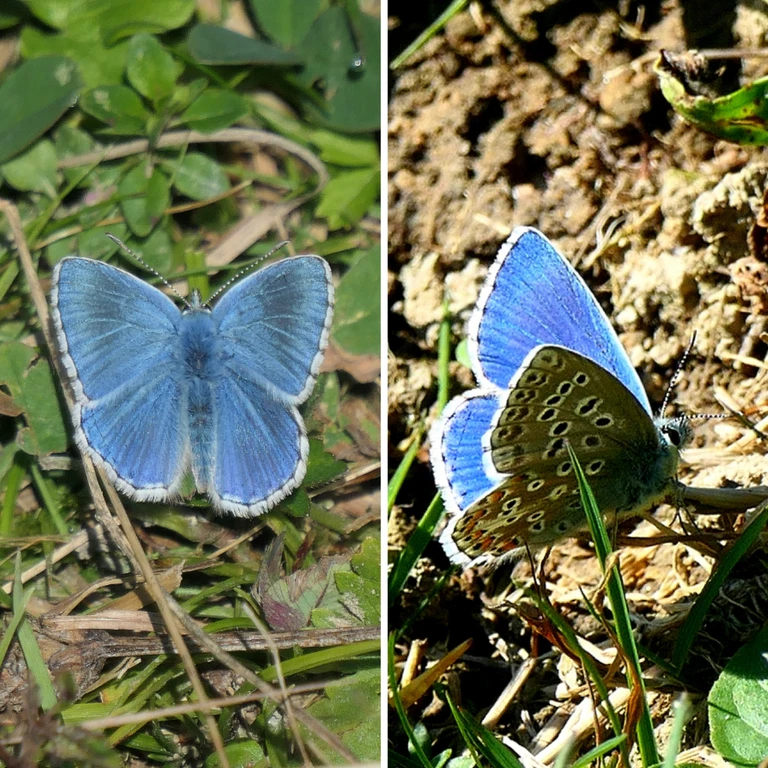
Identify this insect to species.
Lysandra bellargus
